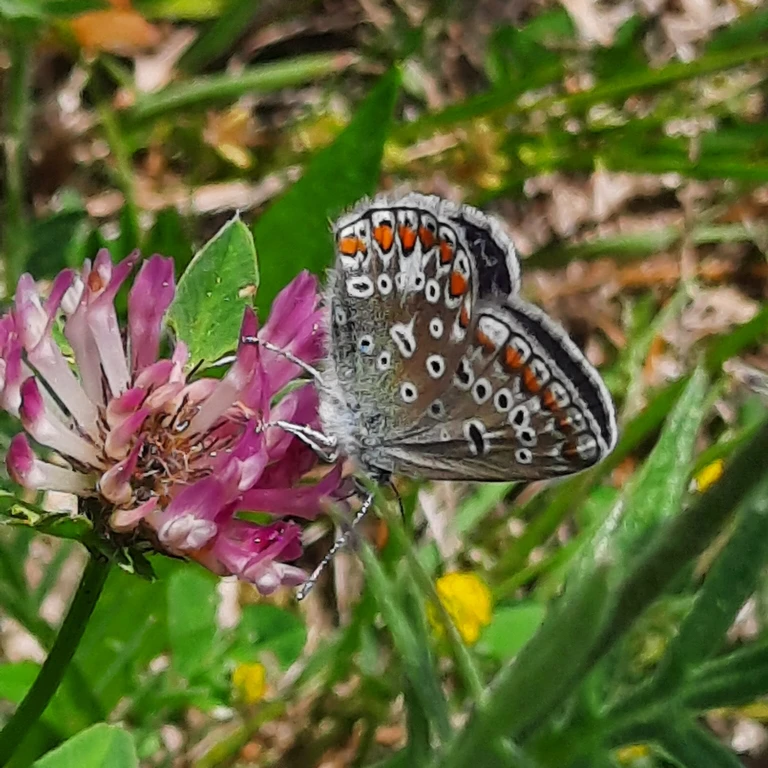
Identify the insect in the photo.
Polyommatus icarus
